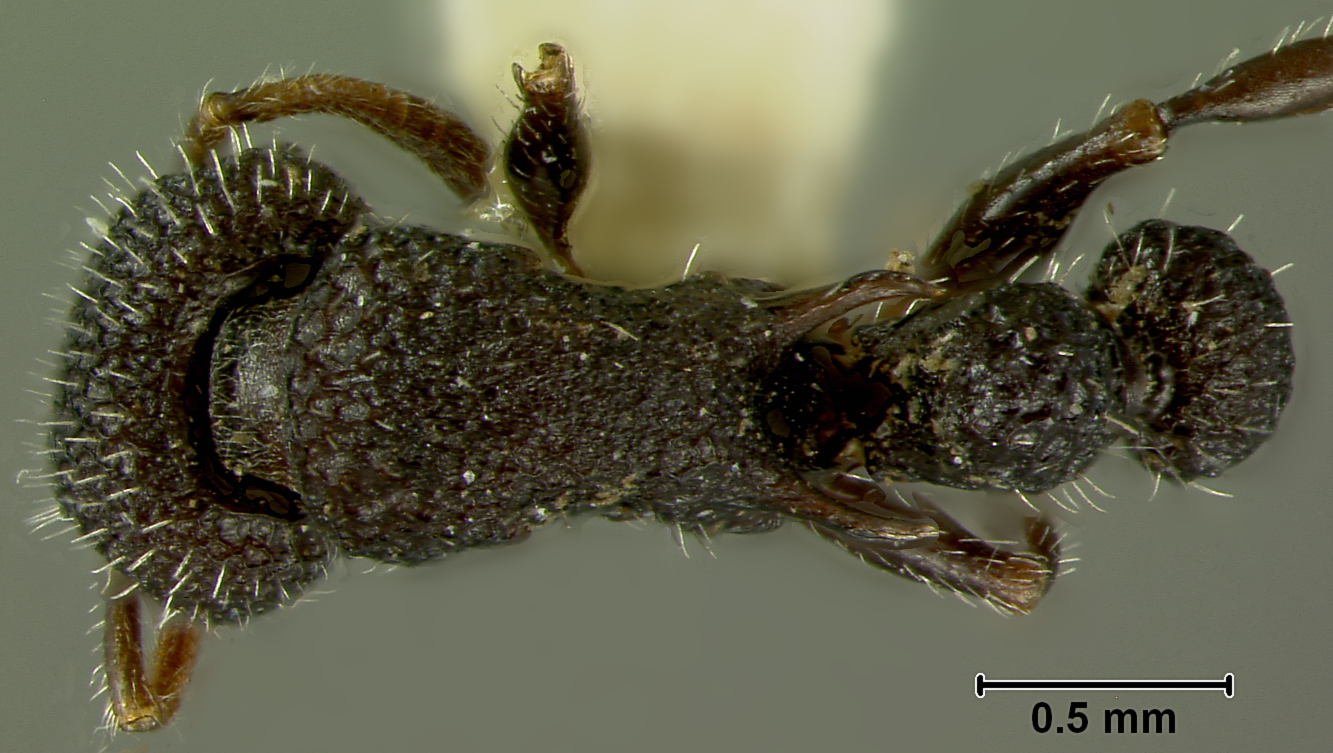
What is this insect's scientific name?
Romblonella grandinodis
